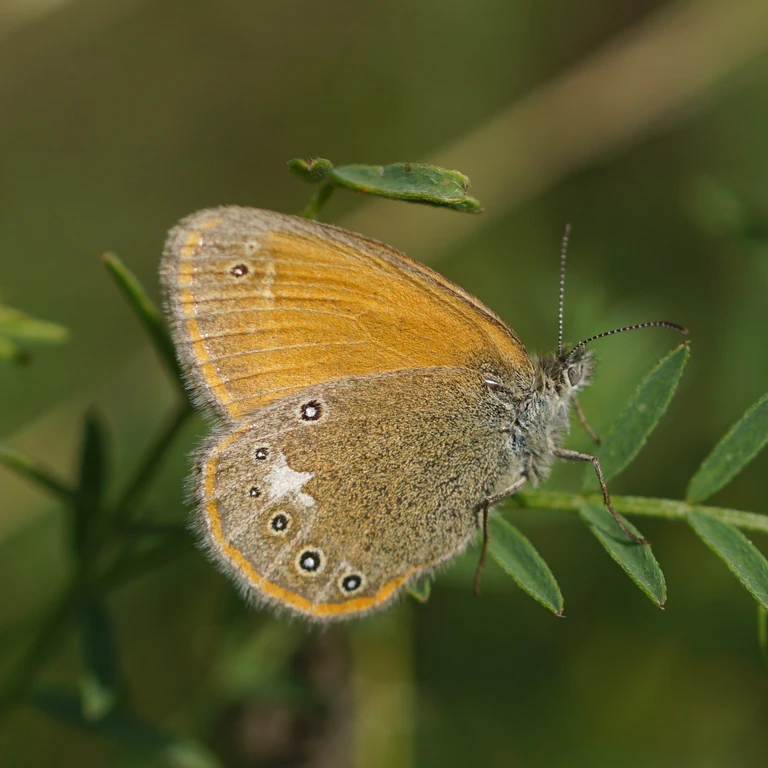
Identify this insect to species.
Coenonympha glycerion (also Coenonympha iphis)
